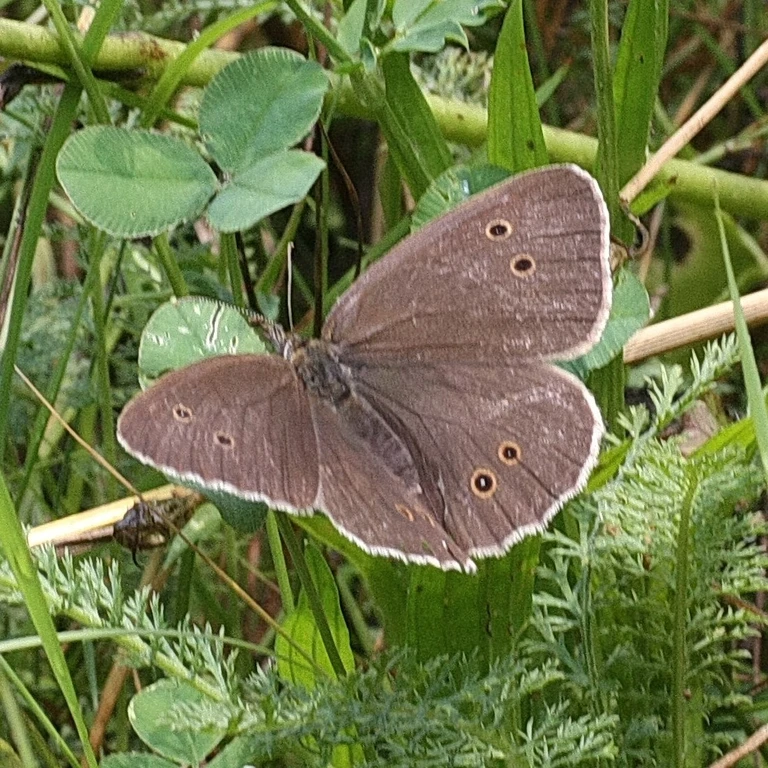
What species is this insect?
Aphantopus hyperantus
